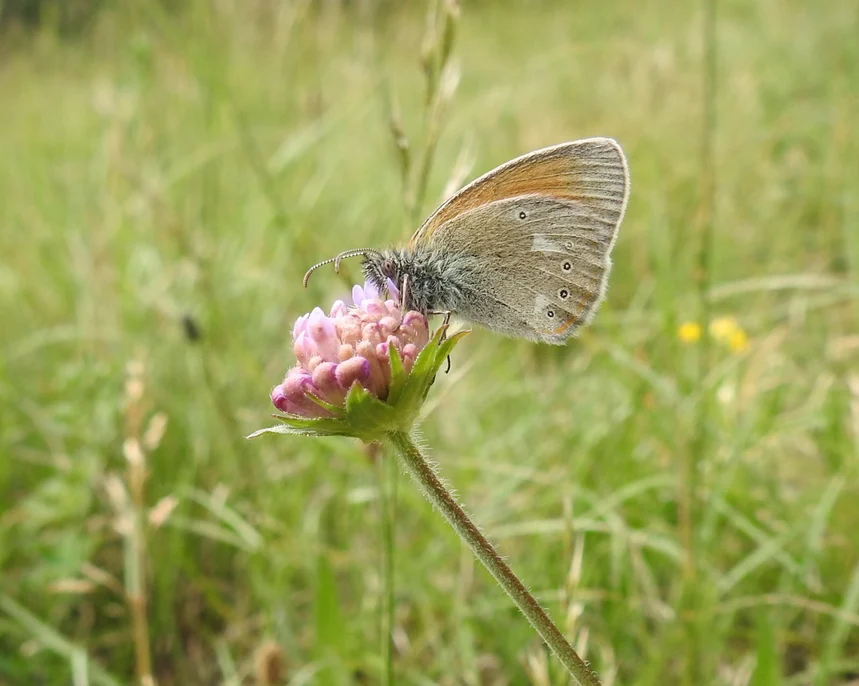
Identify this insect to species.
Coenonympha glycerion (also Coenonympha iphis)
